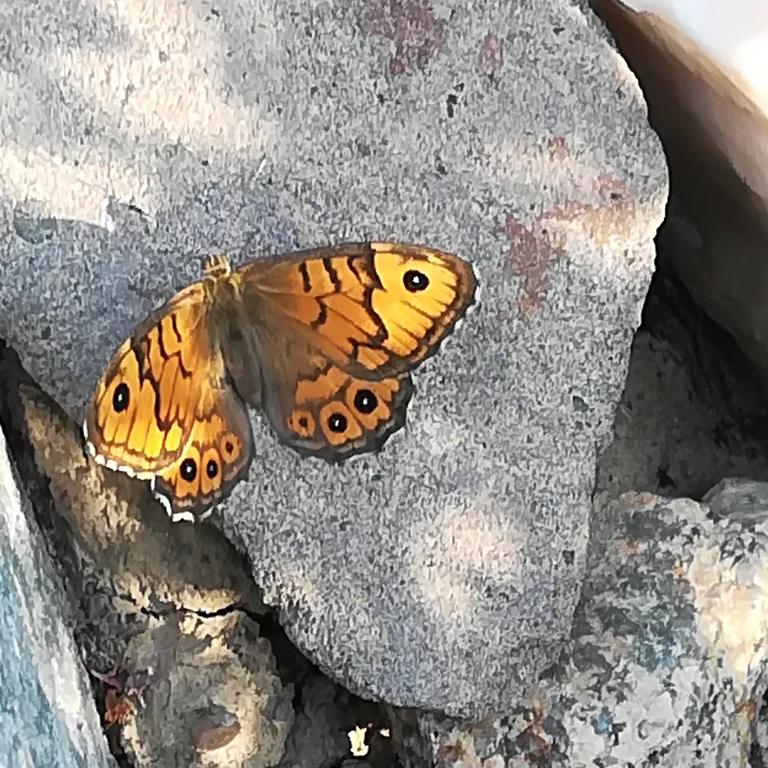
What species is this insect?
Lasiommata megera (also Pararge megera)
